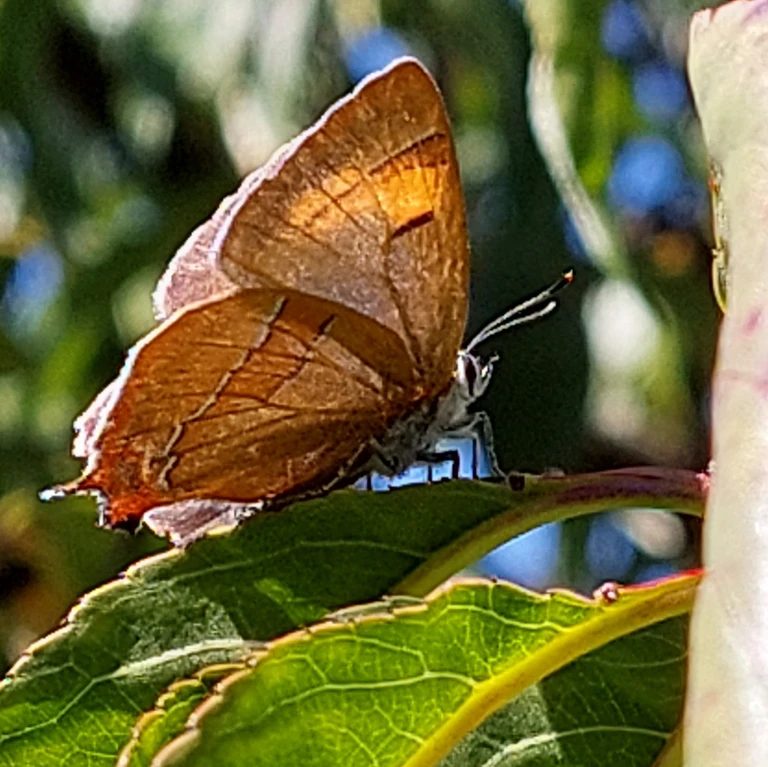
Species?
Thecla betulae
